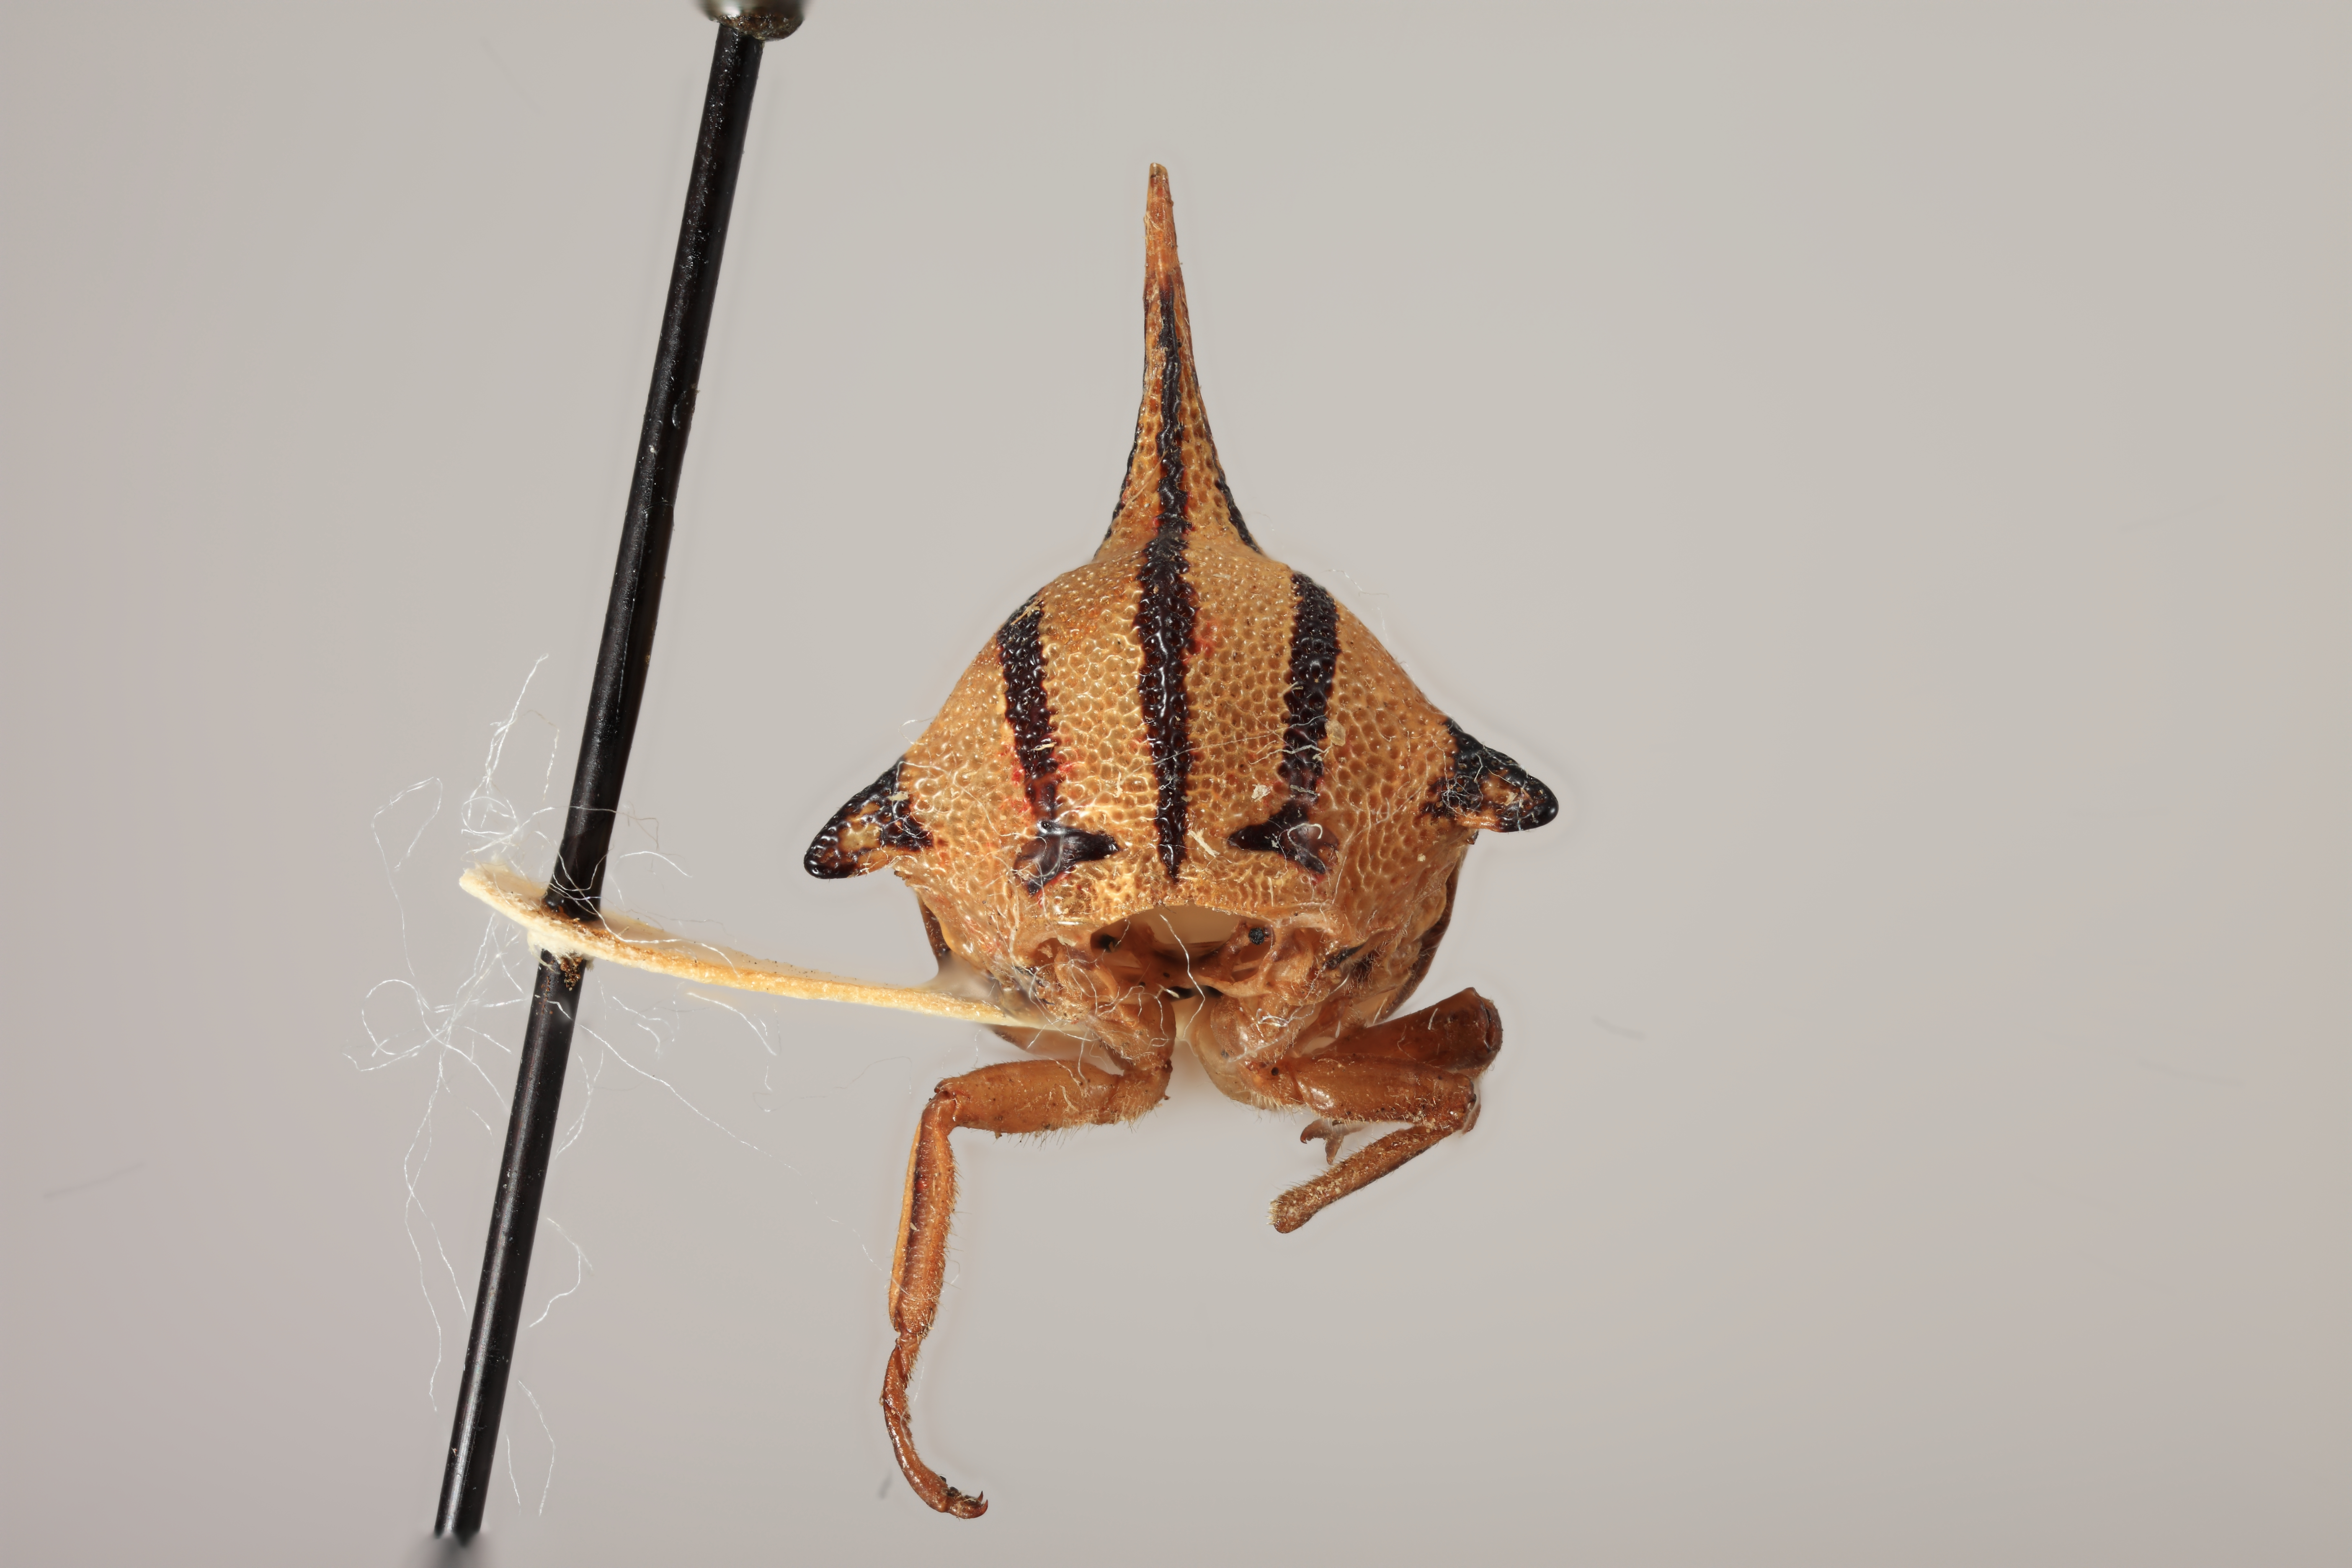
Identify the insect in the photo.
Umbenia erecta
